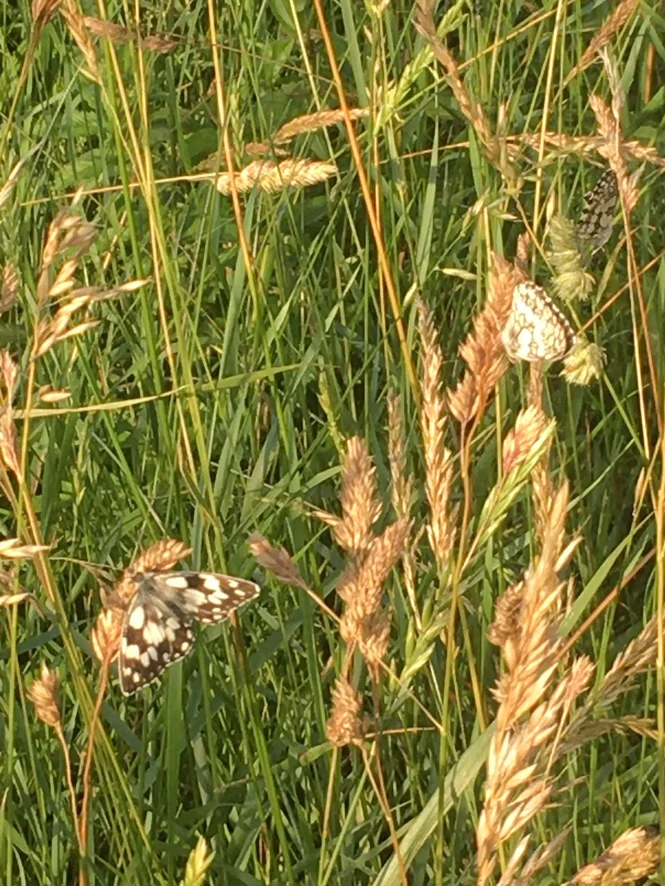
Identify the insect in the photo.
Melanargia galathea
